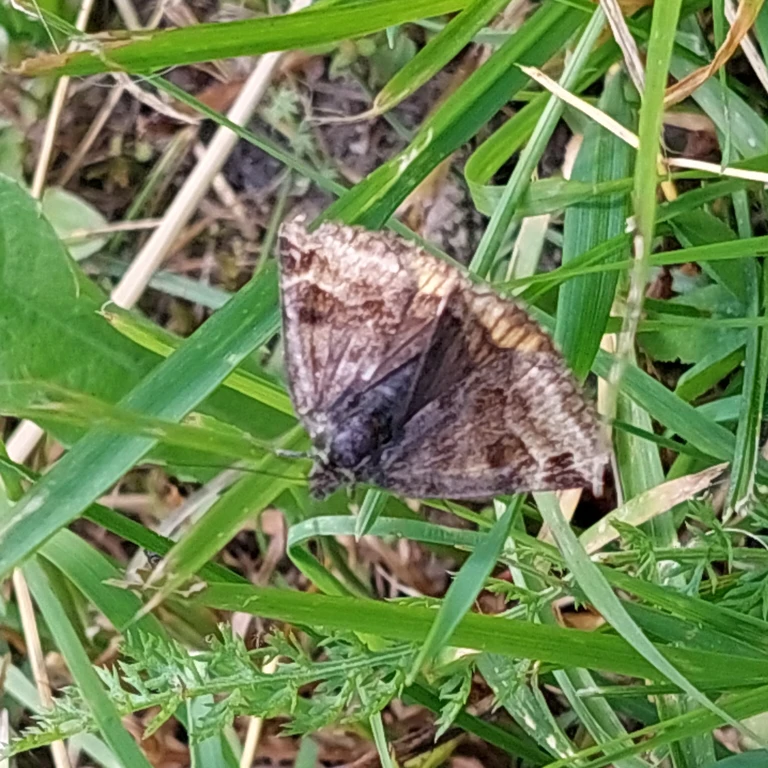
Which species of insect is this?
Euclidia glyphica
